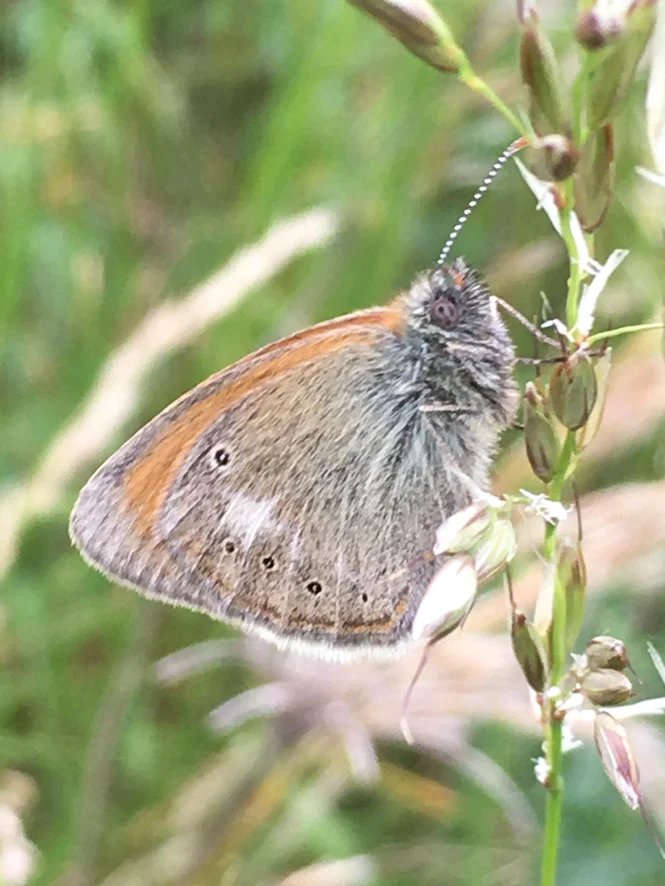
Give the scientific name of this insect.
Coenonympha glycerion (also Coenonympha iphis)
